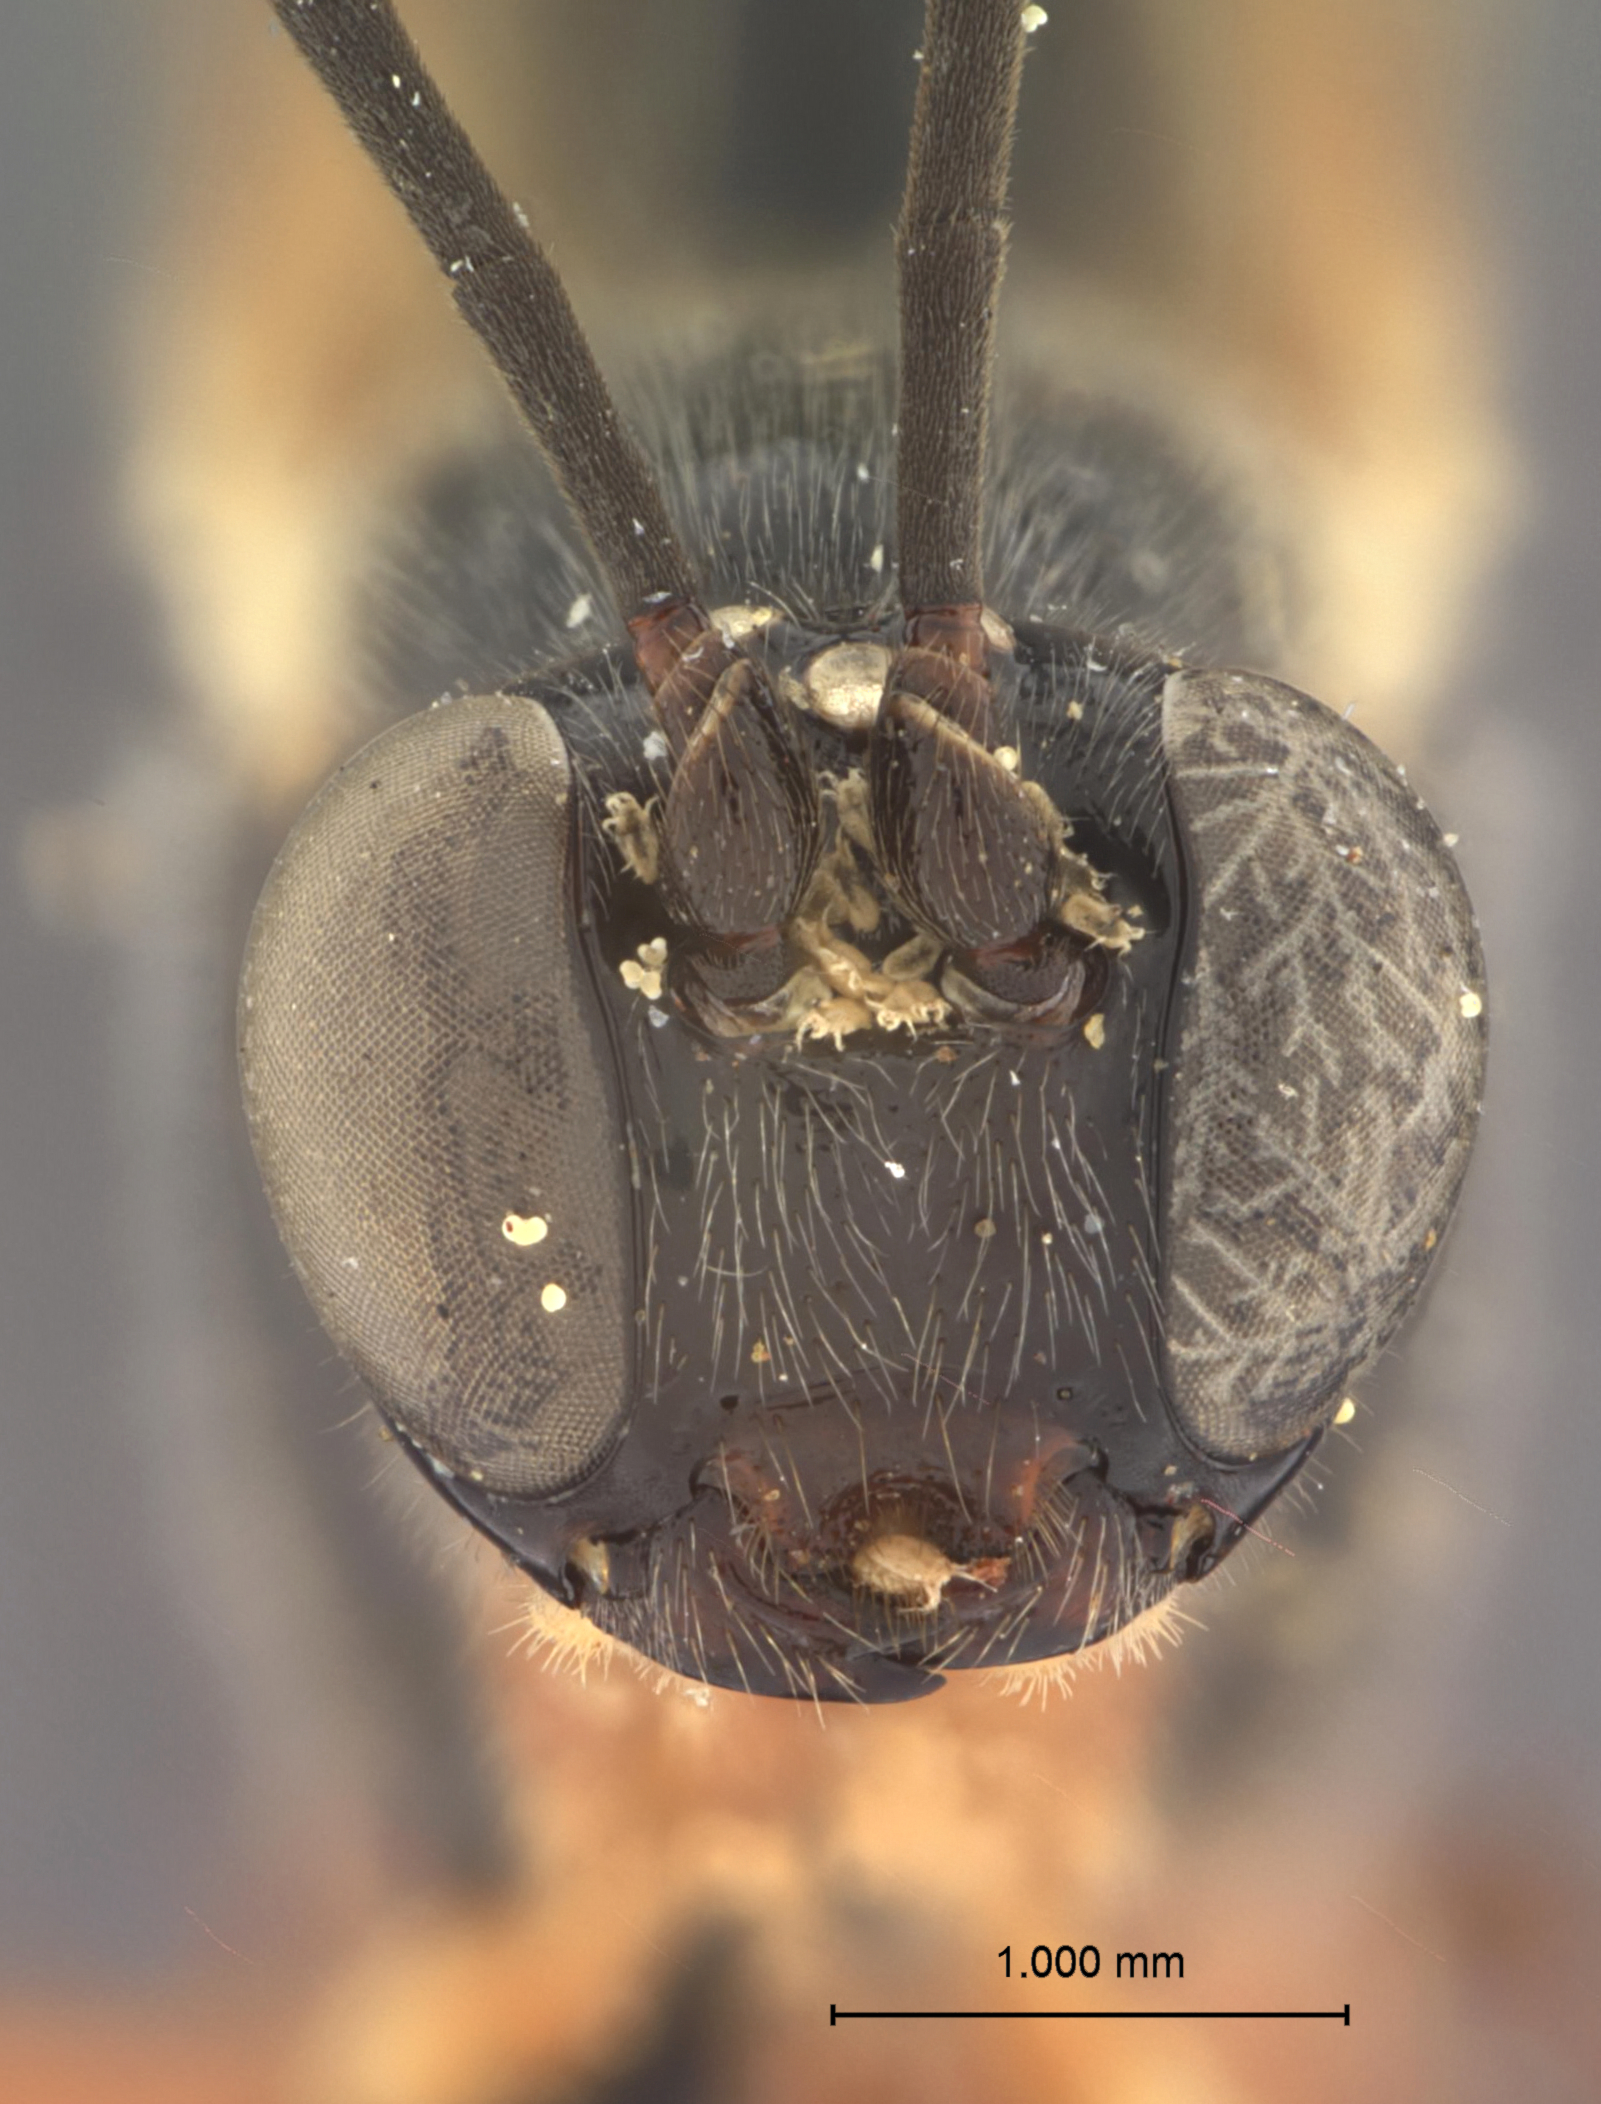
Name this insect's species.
Dolichomitus californicus
